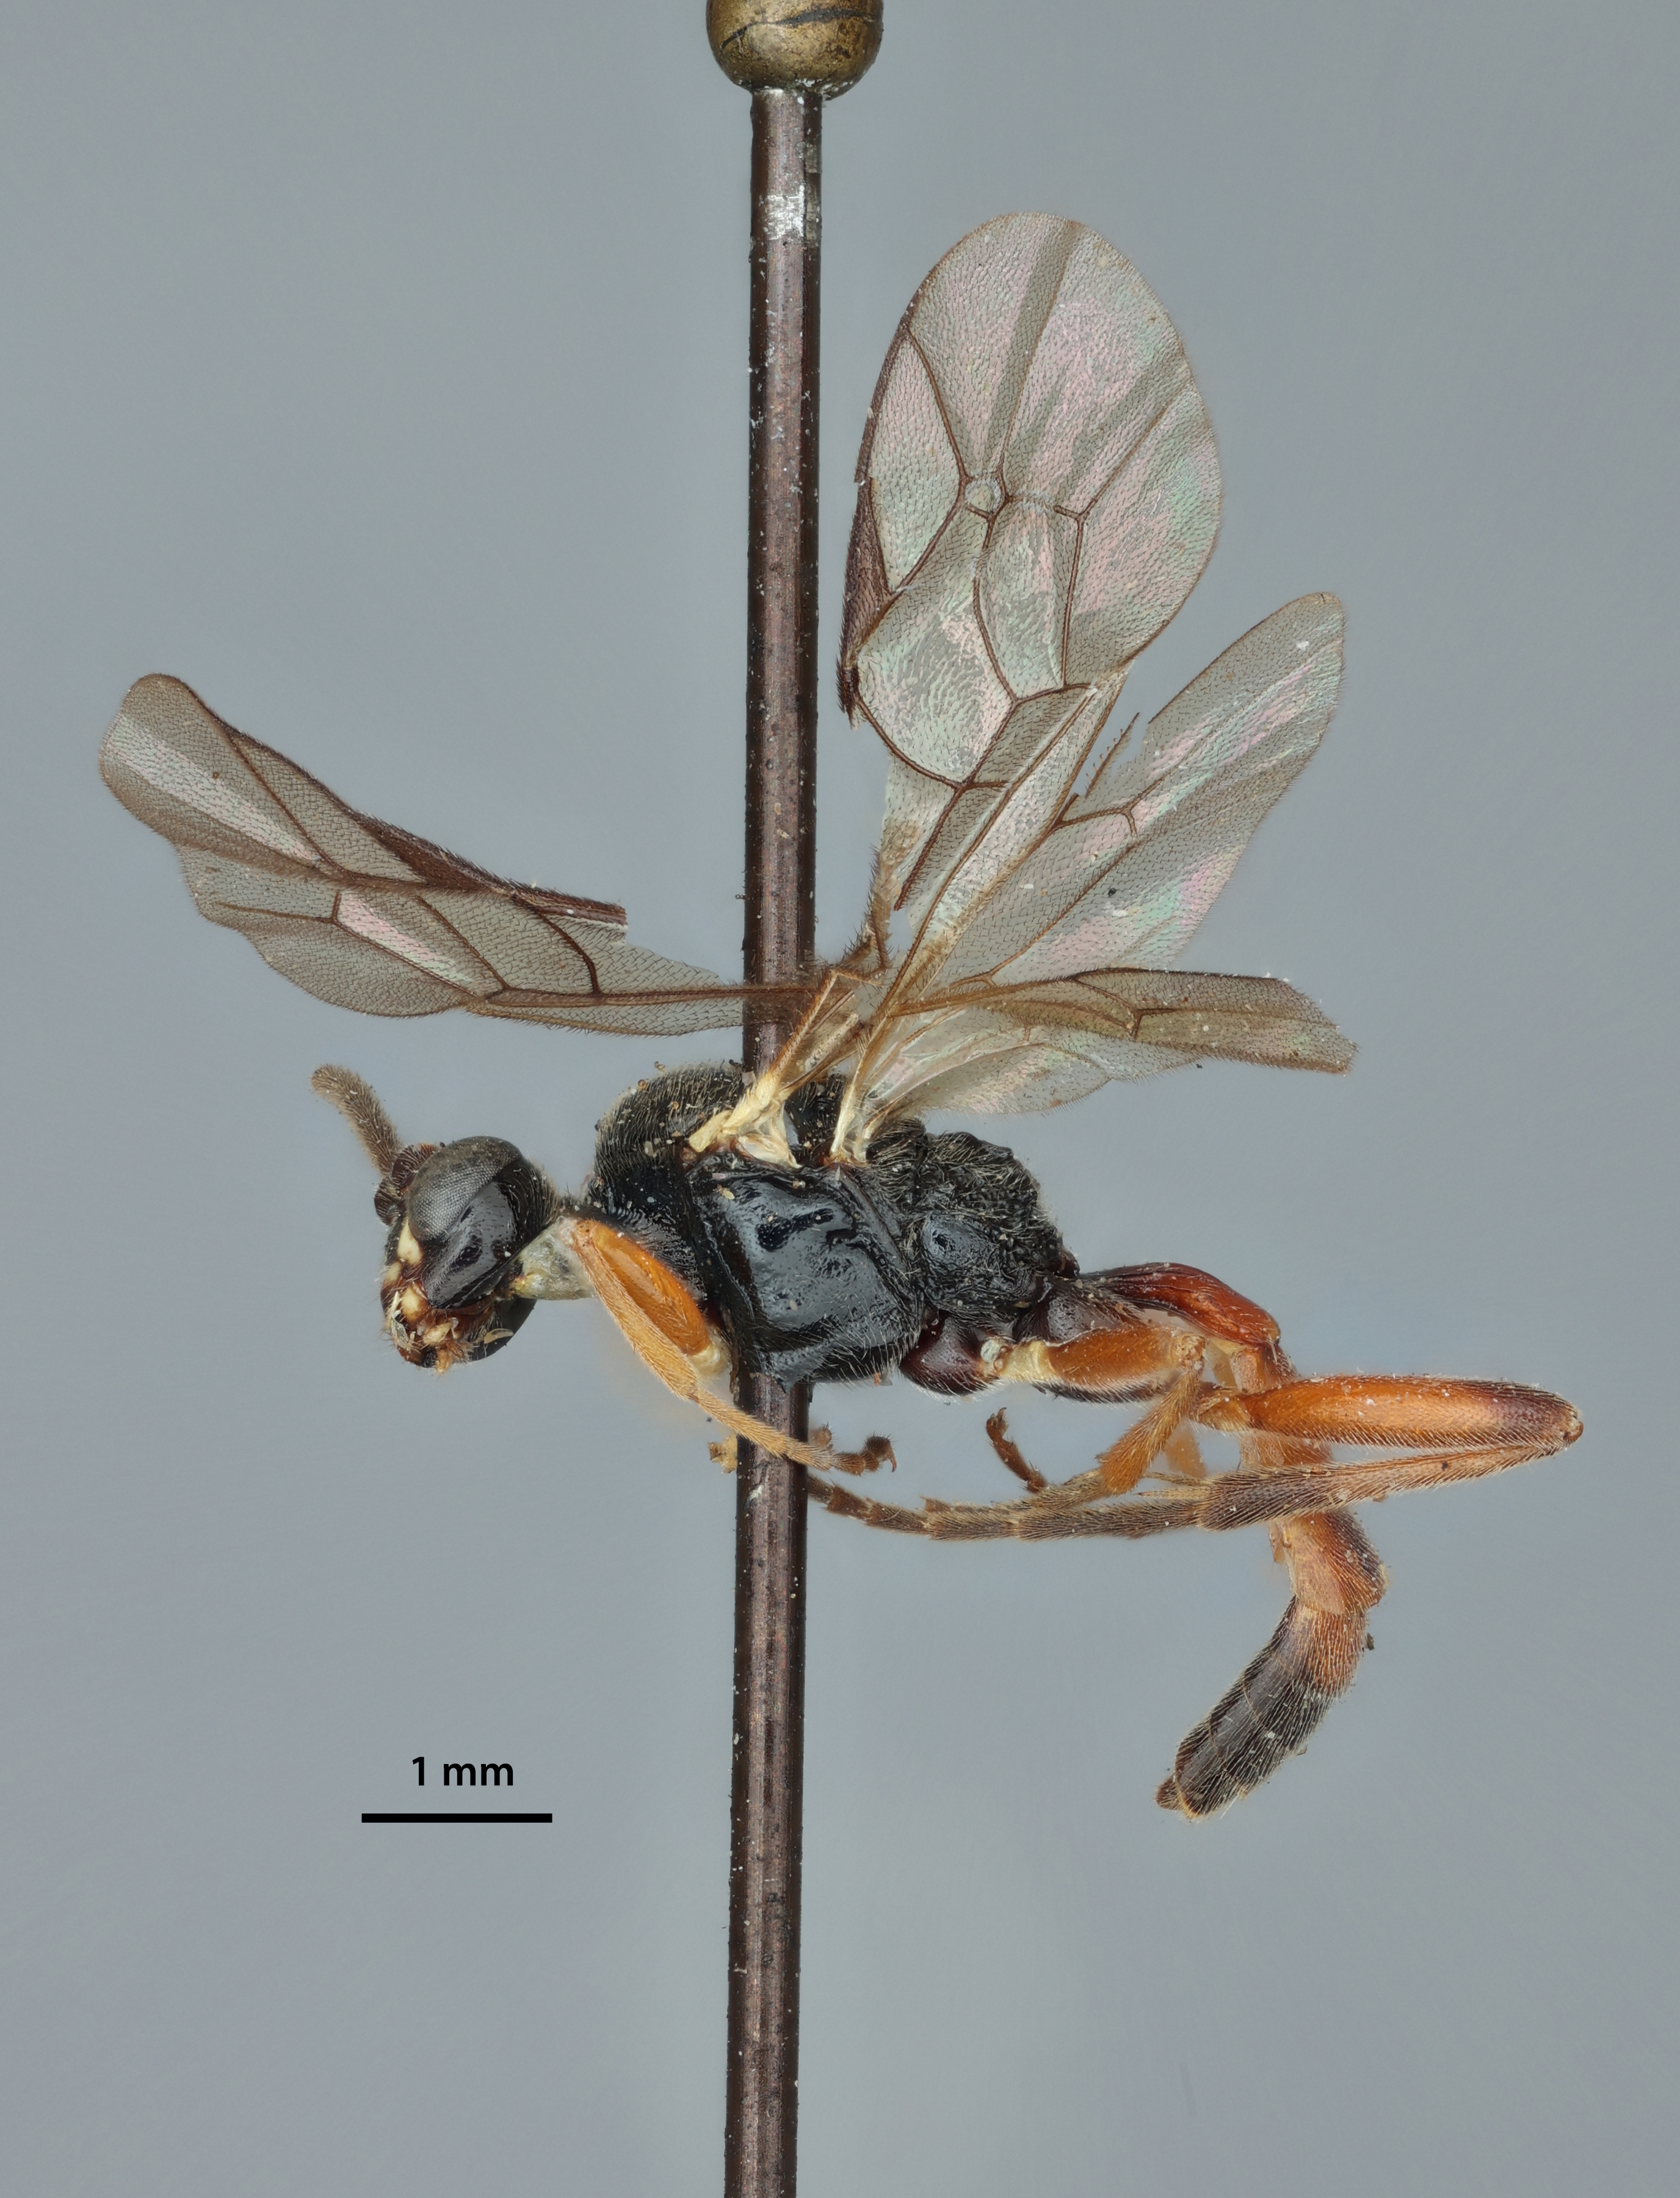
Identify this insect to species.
Phygadeuon scinacopus
